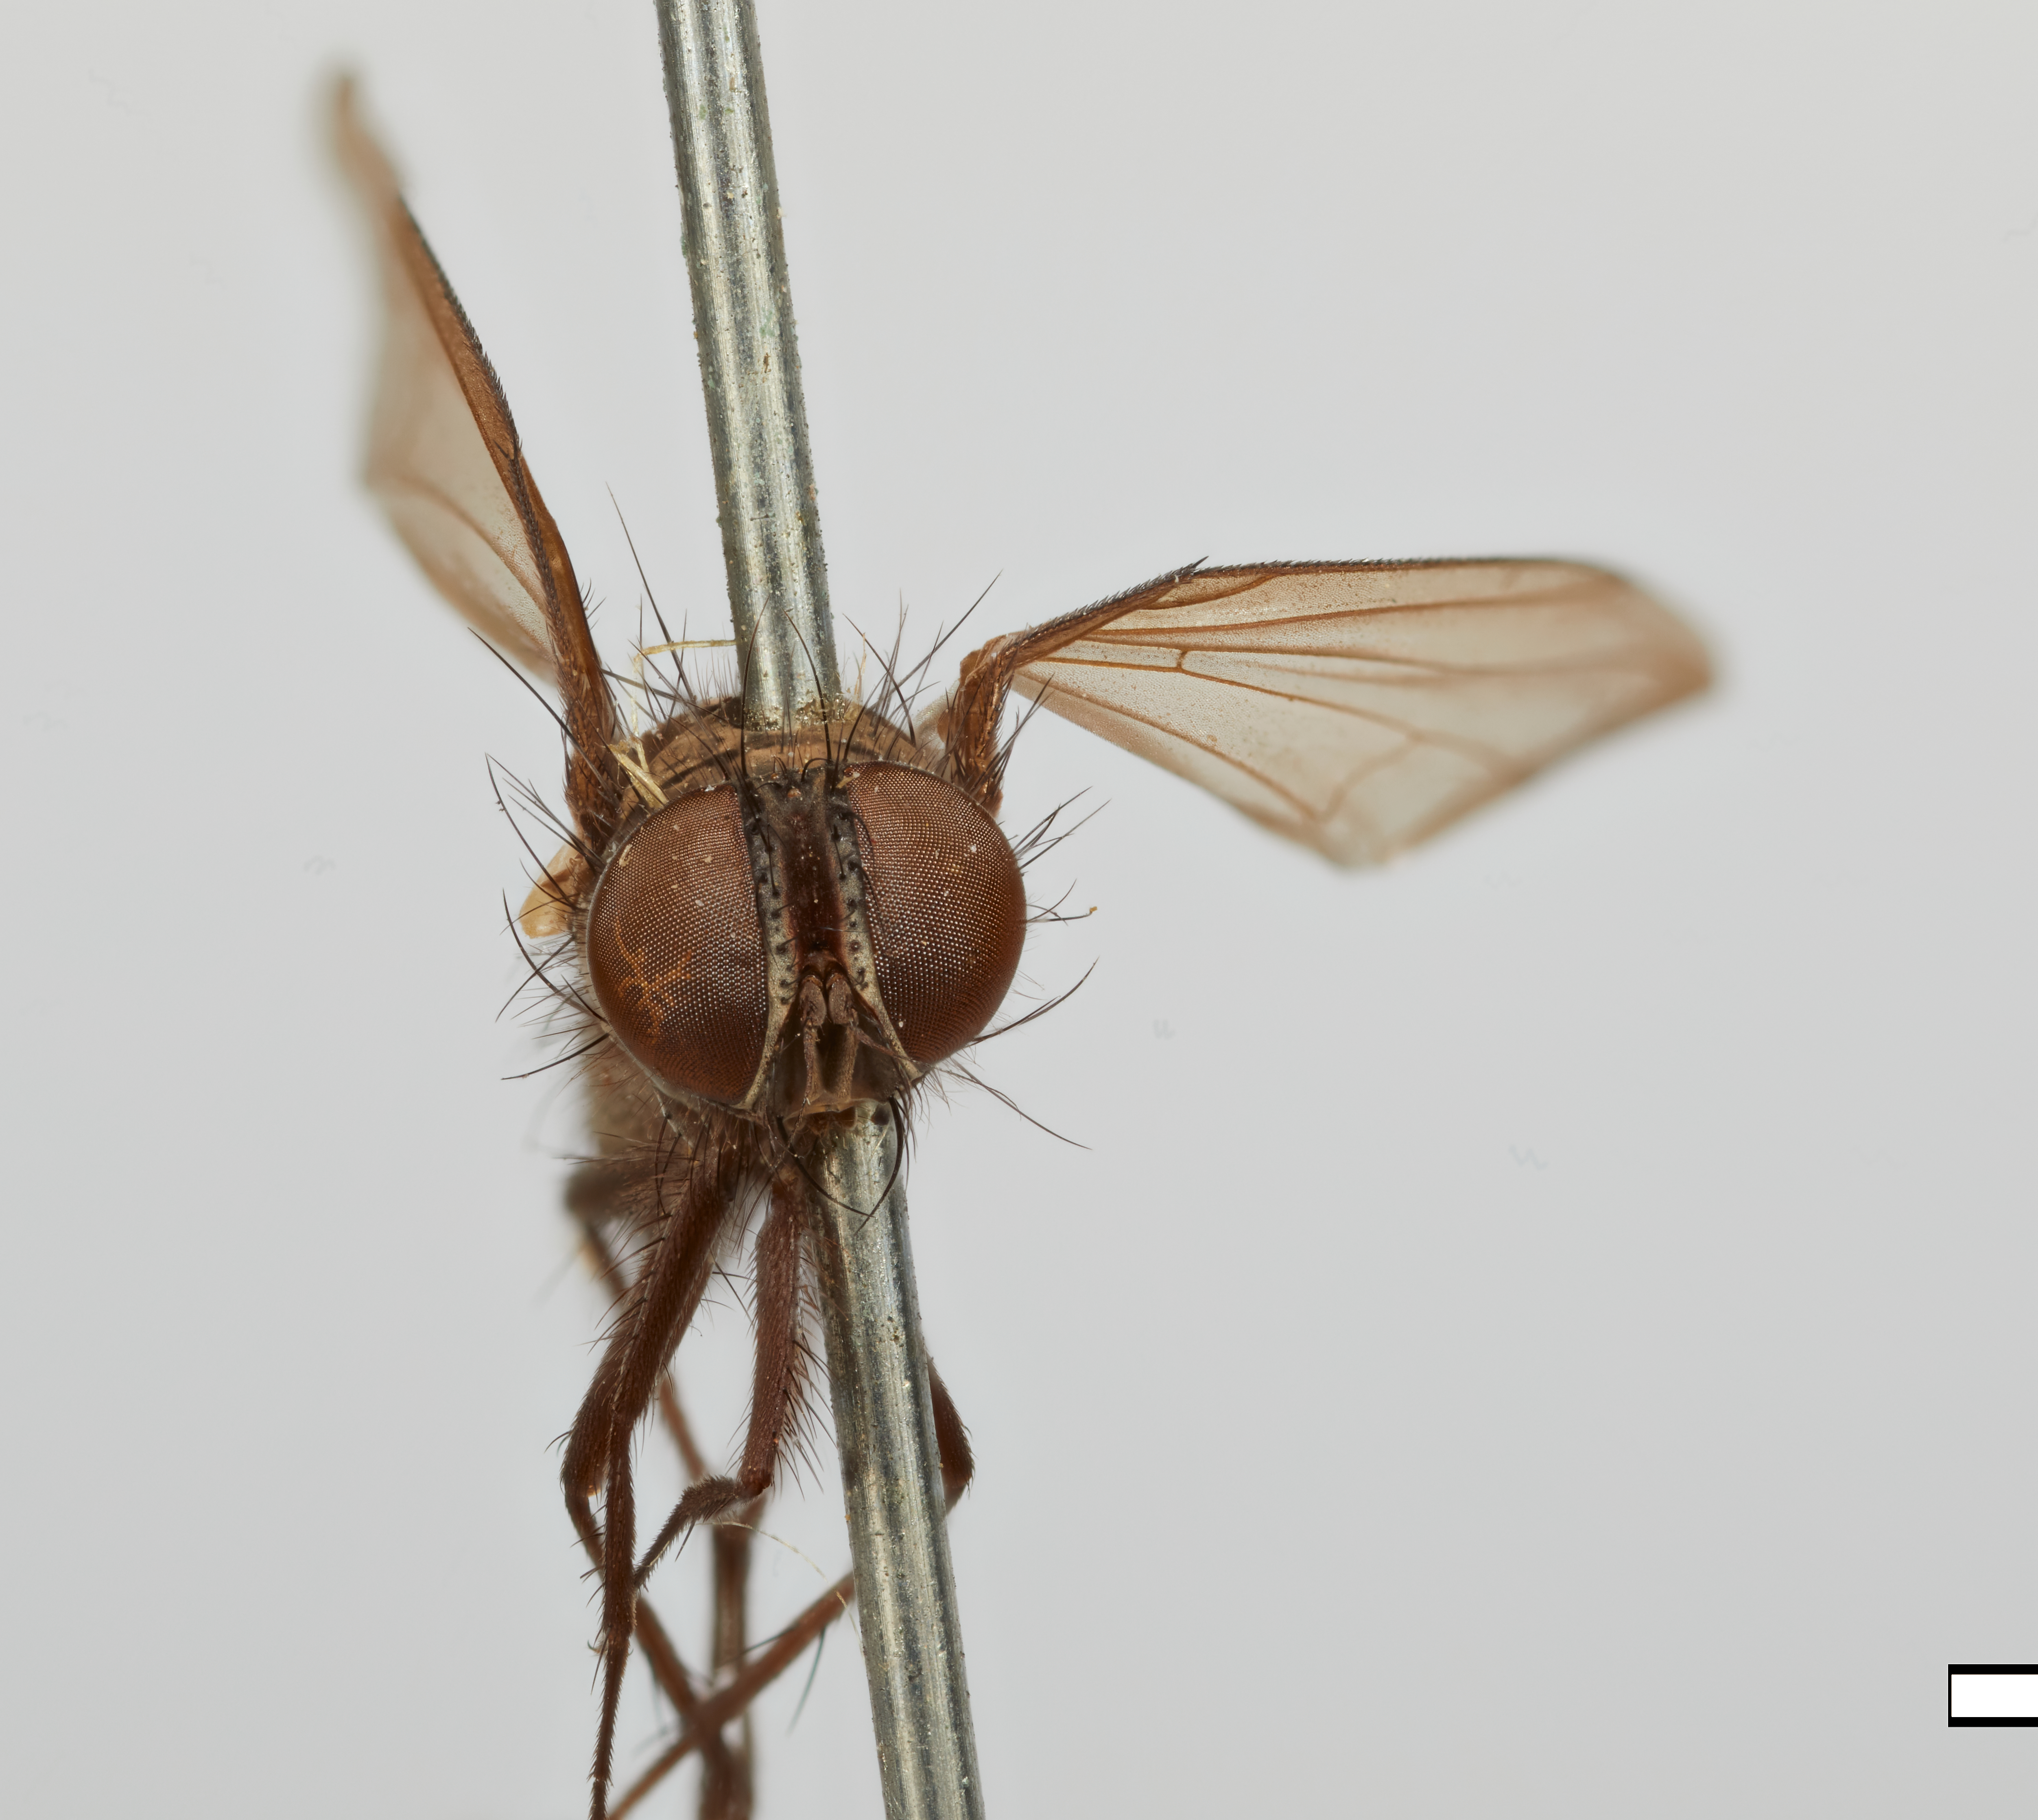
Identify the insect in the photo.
Chaetonodexodes rafaeli
